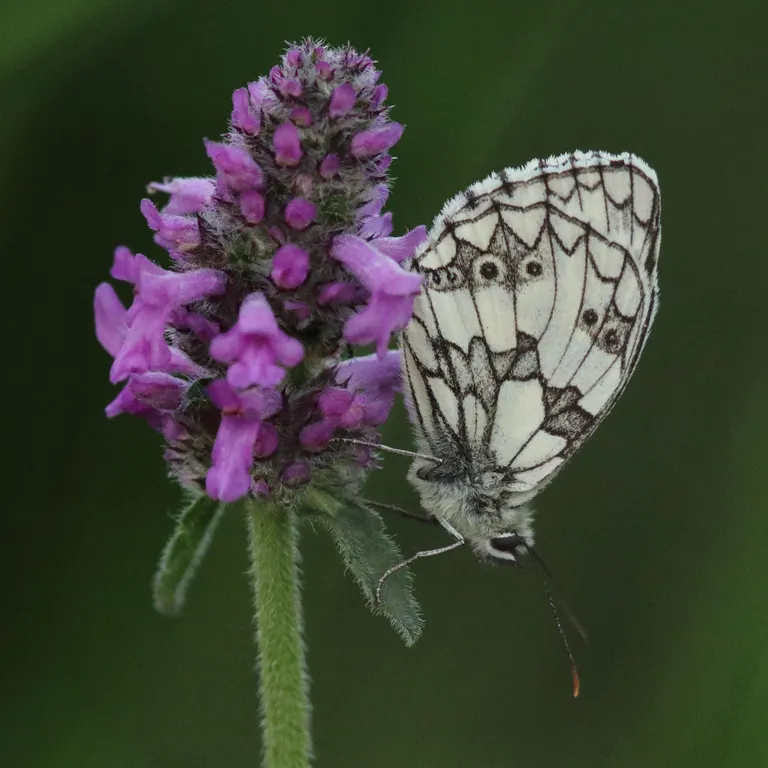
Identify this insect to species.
Melanargia galathea
